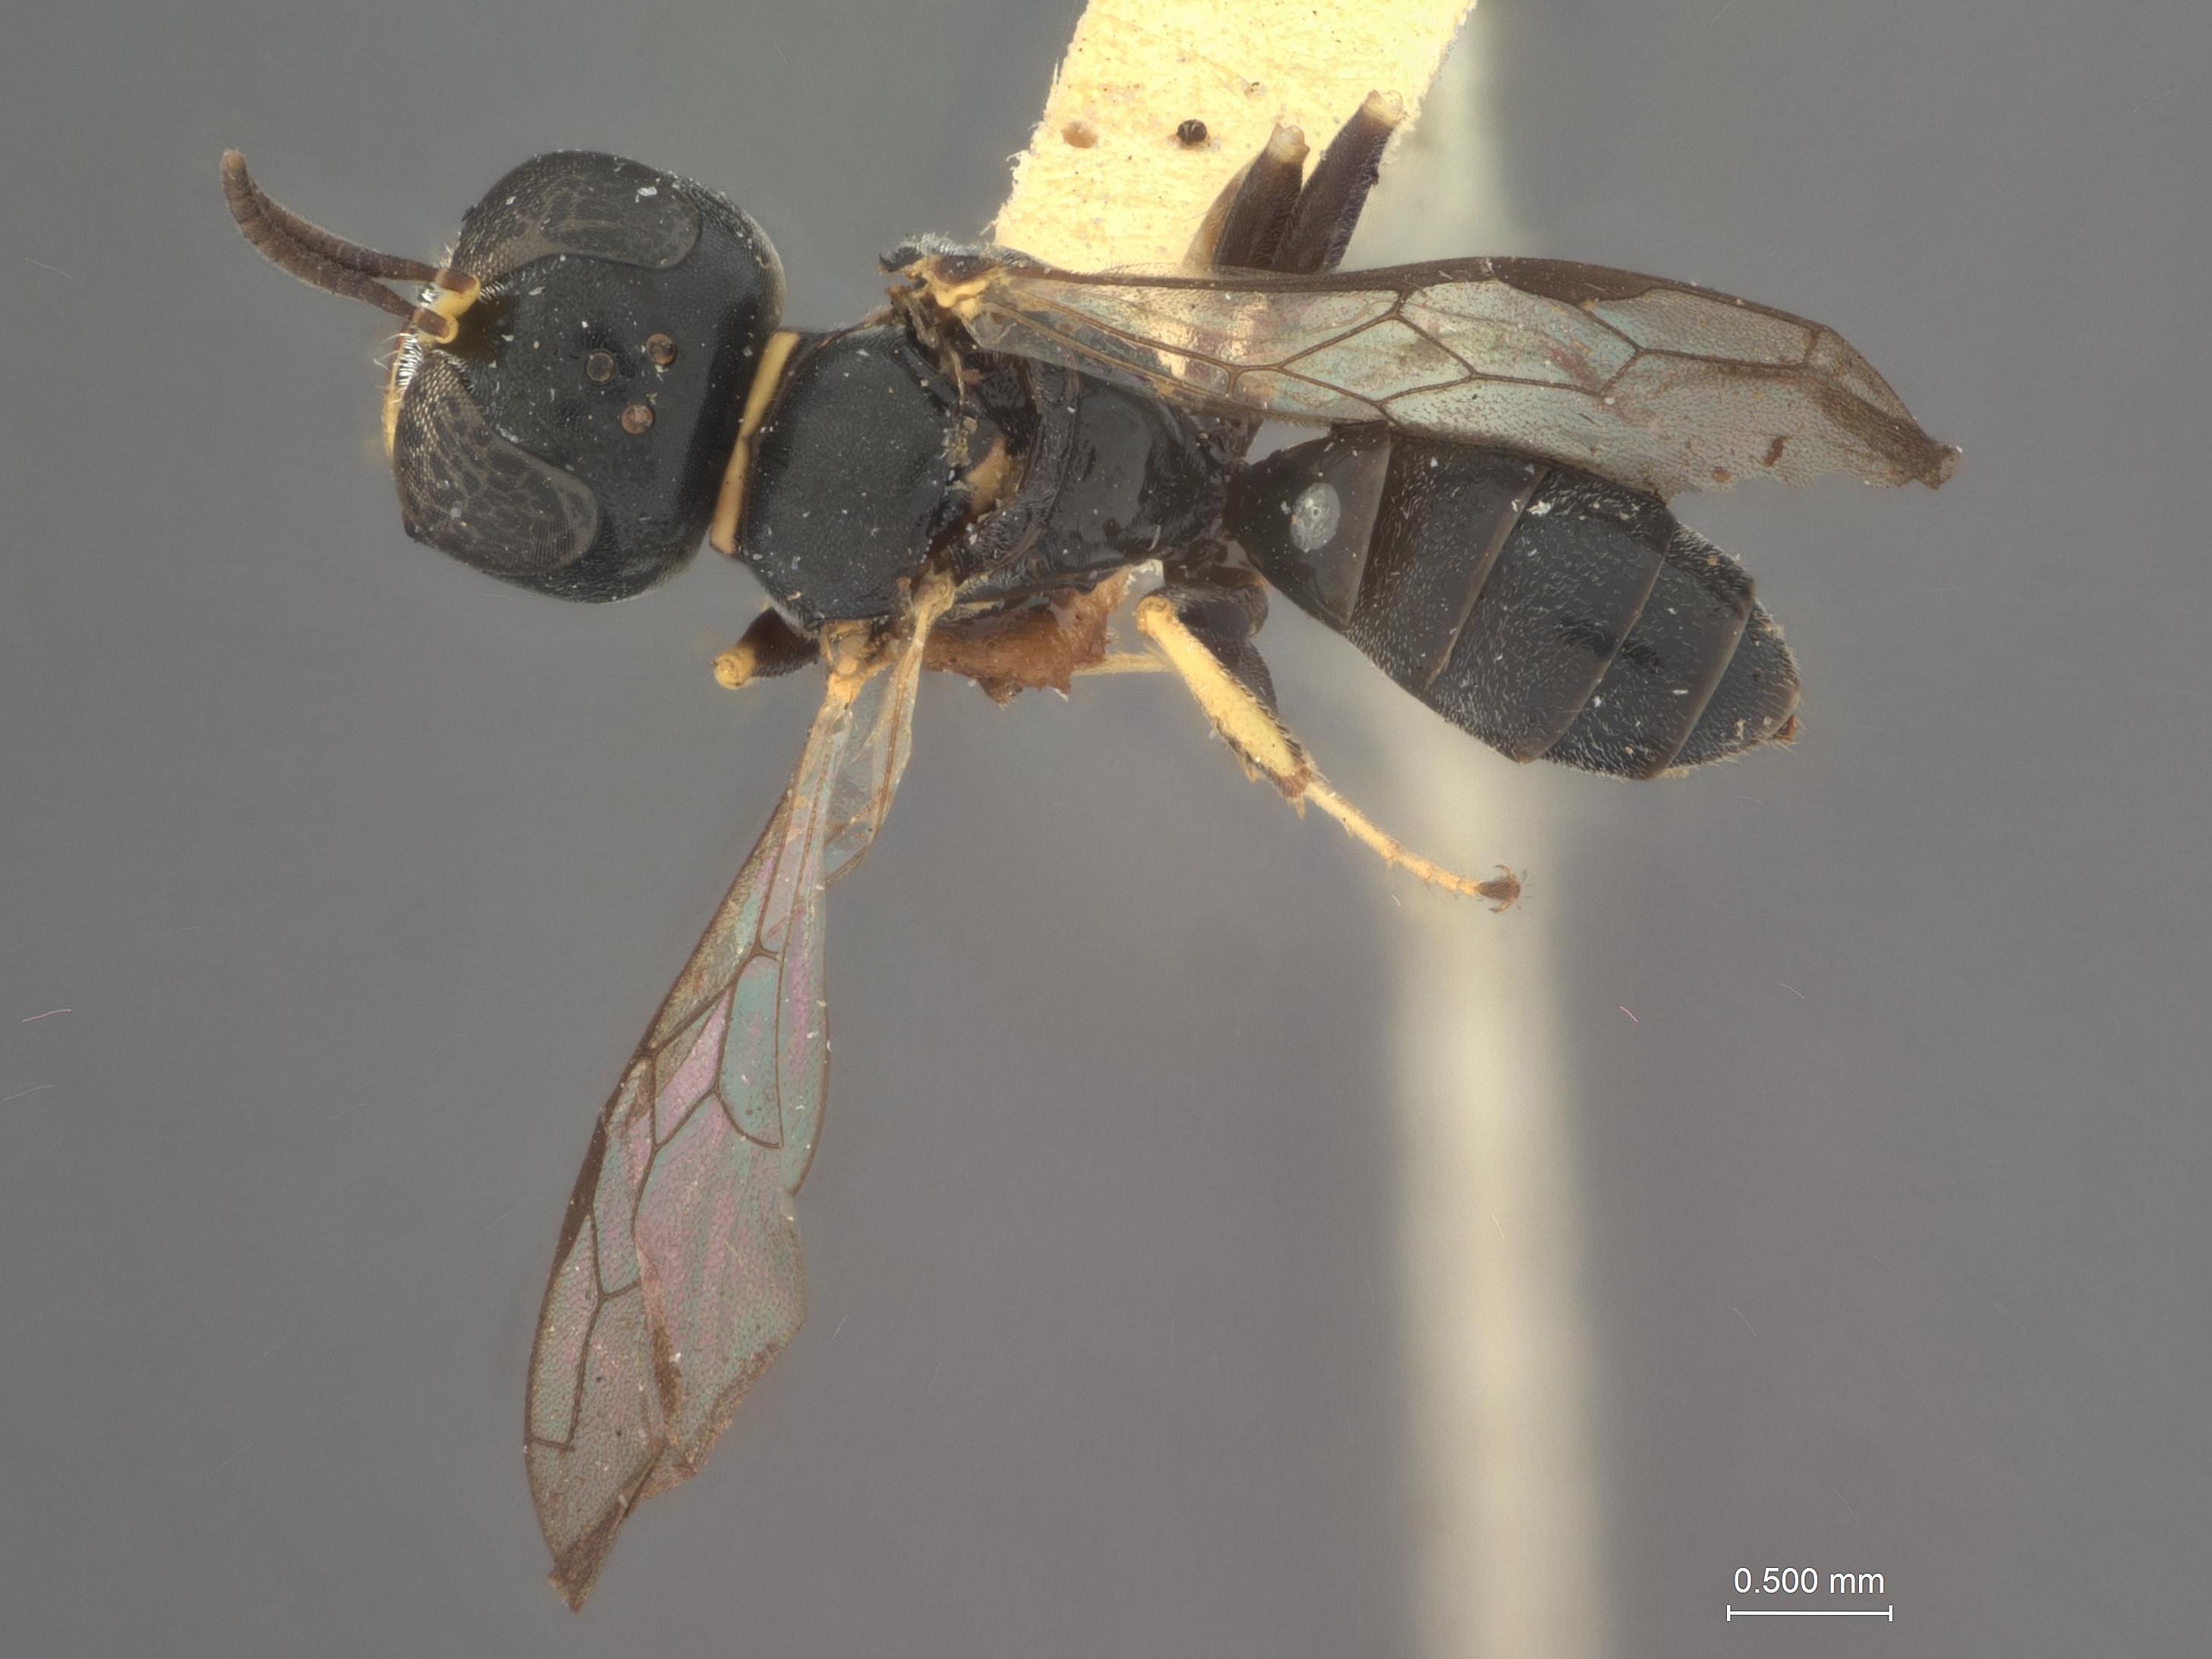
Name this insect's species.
Crossocerus minotaurus
